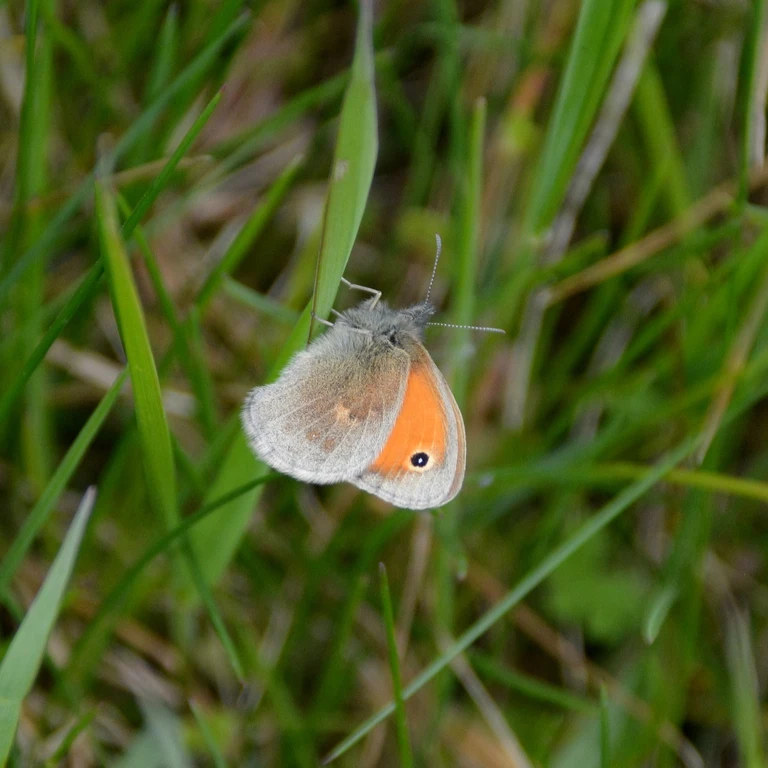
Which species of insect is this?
Coenonympha pamphilus
